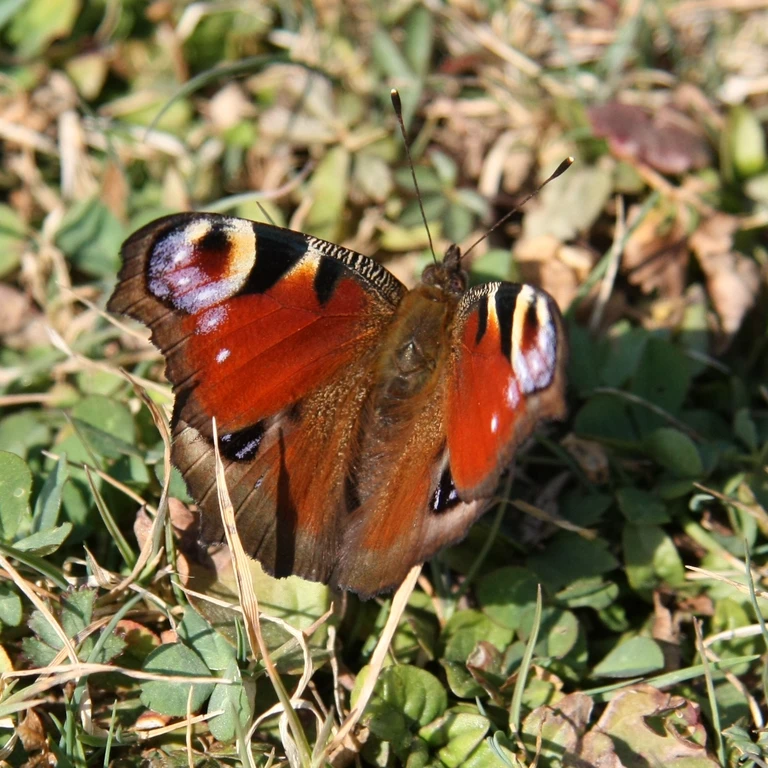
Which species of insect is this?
Aglais io
